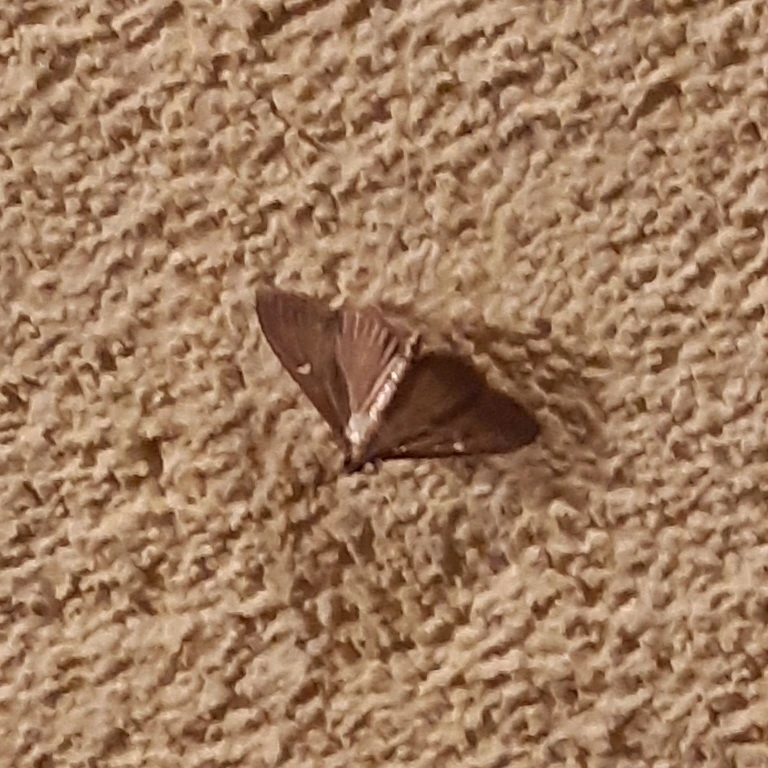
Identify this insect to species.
Cydalima perspectalis
